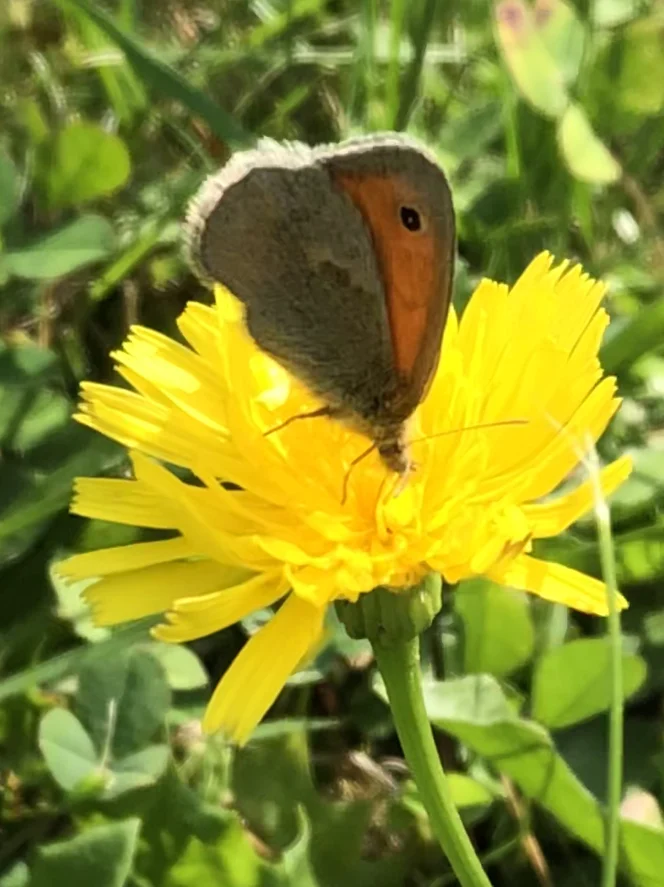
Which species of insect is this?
Coenonympha pamphilus
